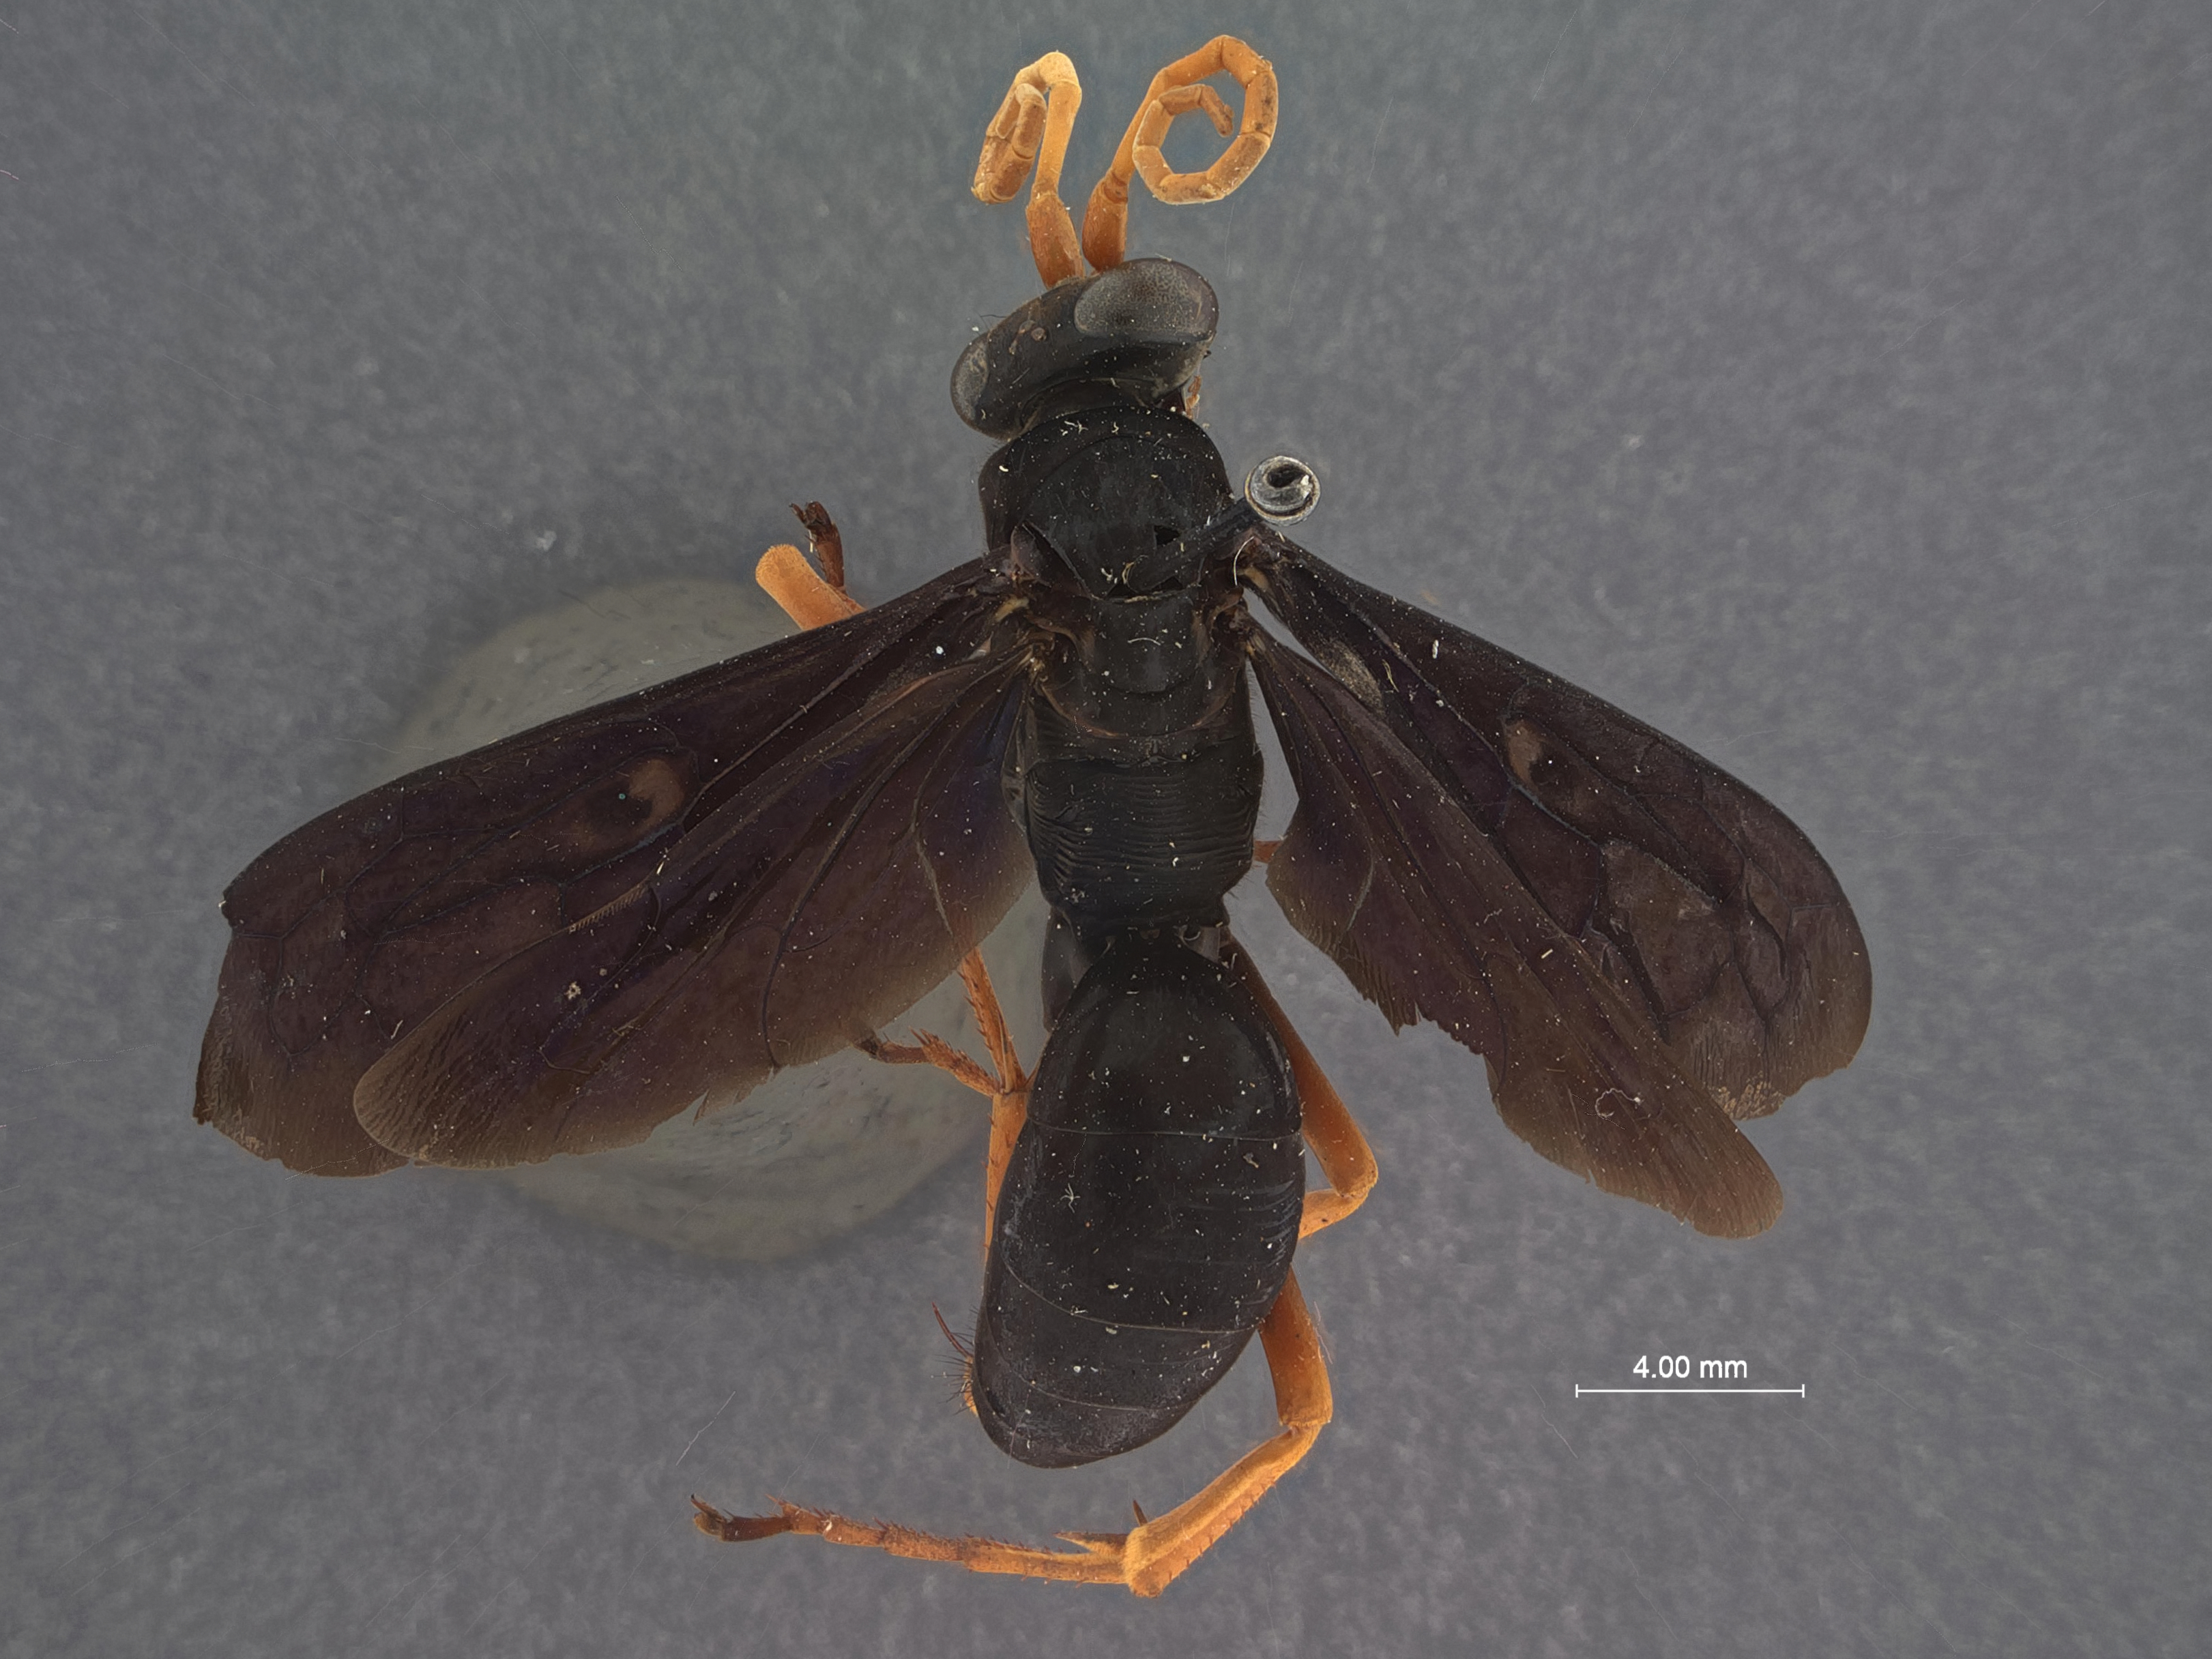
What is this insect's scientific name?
Hemipepsis negritos
